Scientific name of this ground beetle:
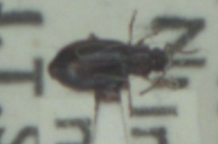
Bradycellus ruficollis
